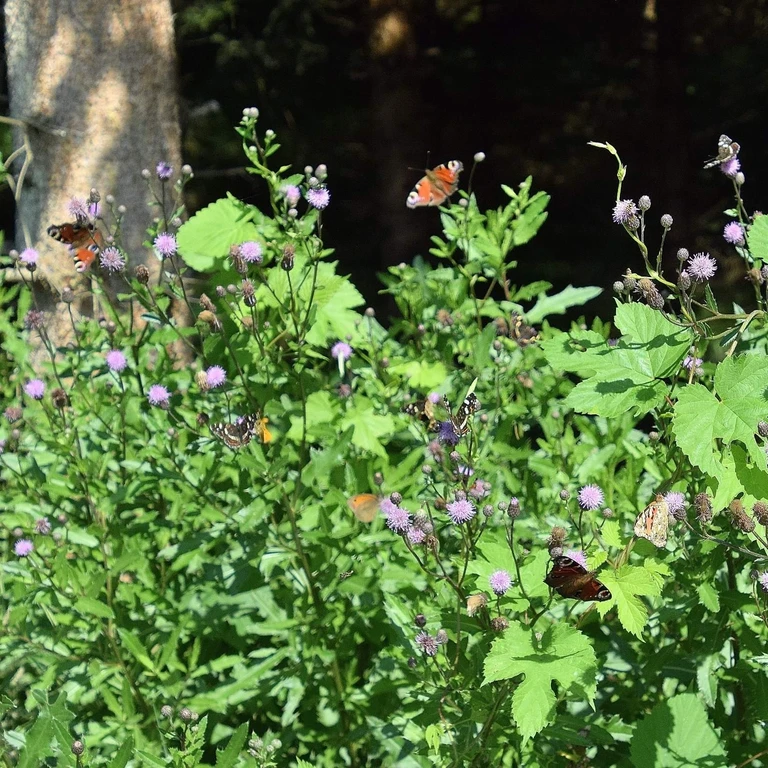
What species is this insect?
Aglais io
